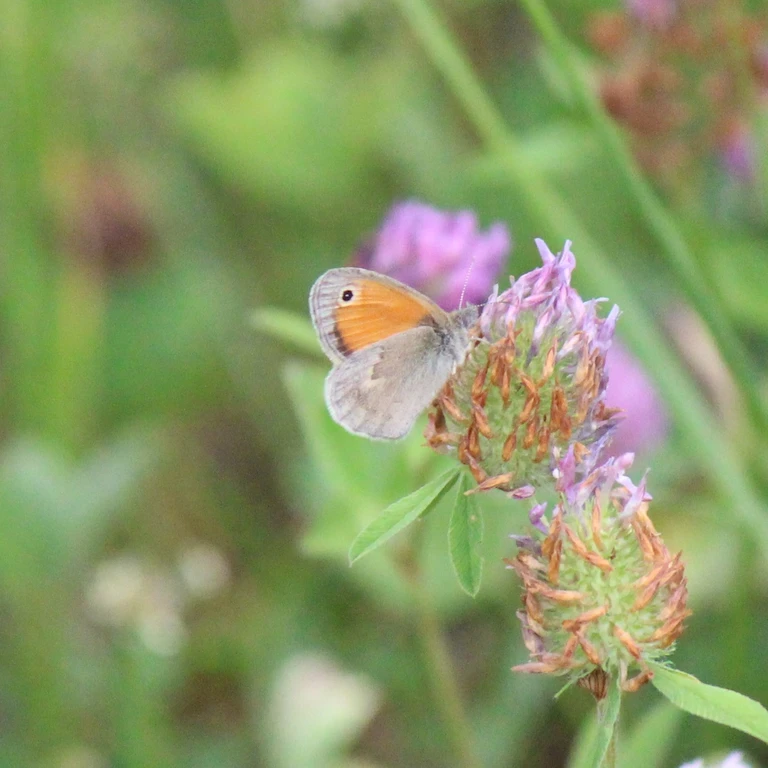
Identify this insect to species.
Coenonympha pamphilus
